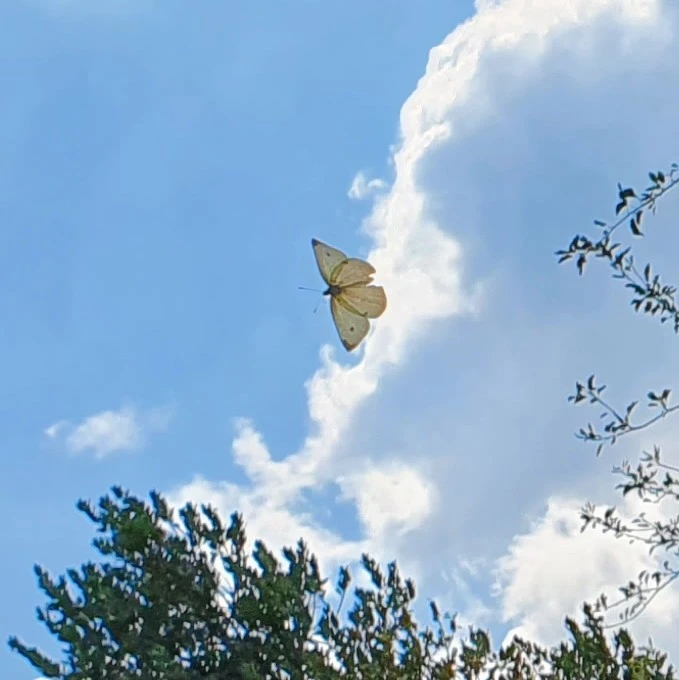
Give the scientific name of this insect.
Pieris rapae
